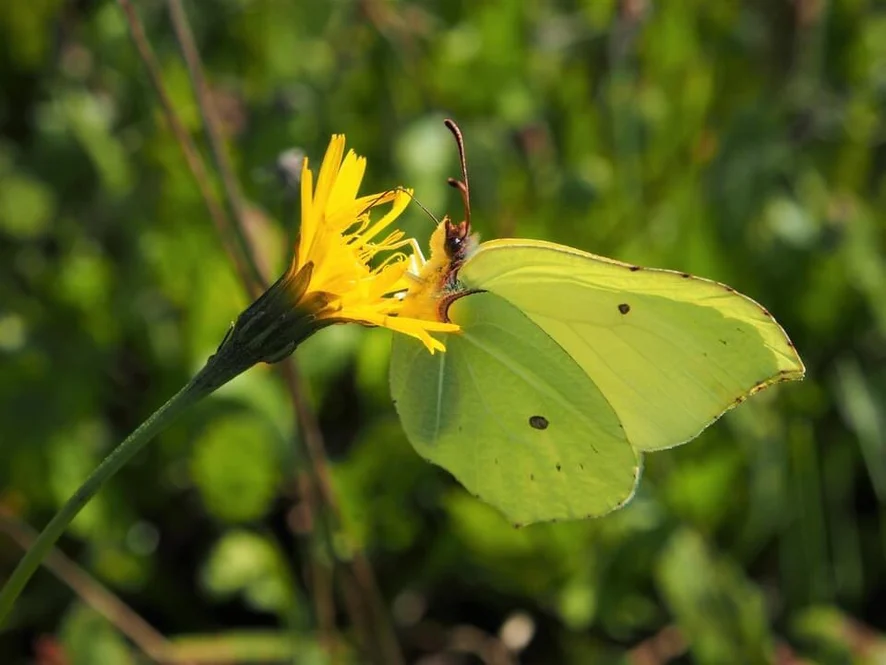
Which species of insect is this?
Gonepteryx rhamni
